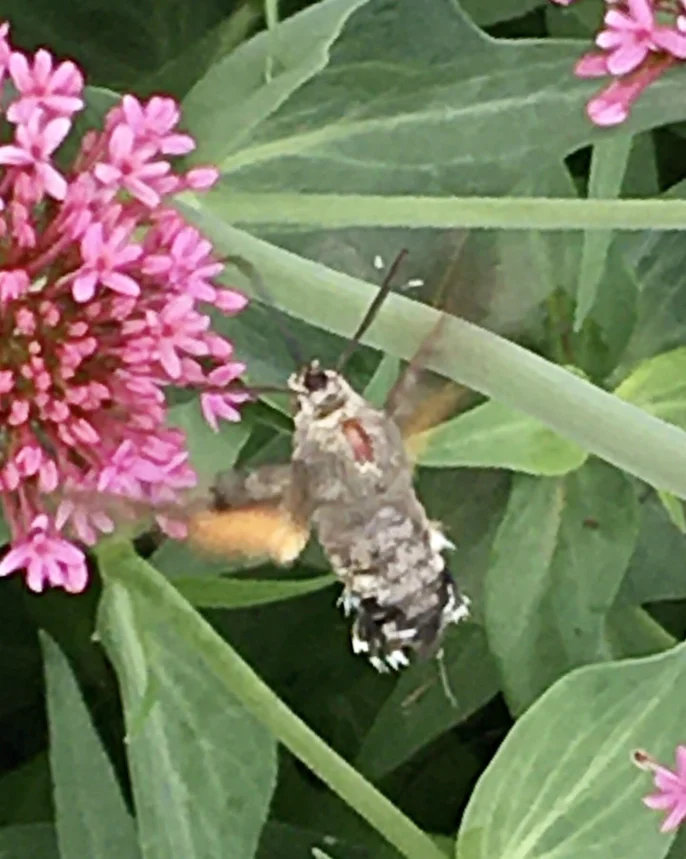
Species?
Macroglossum stellatarum
